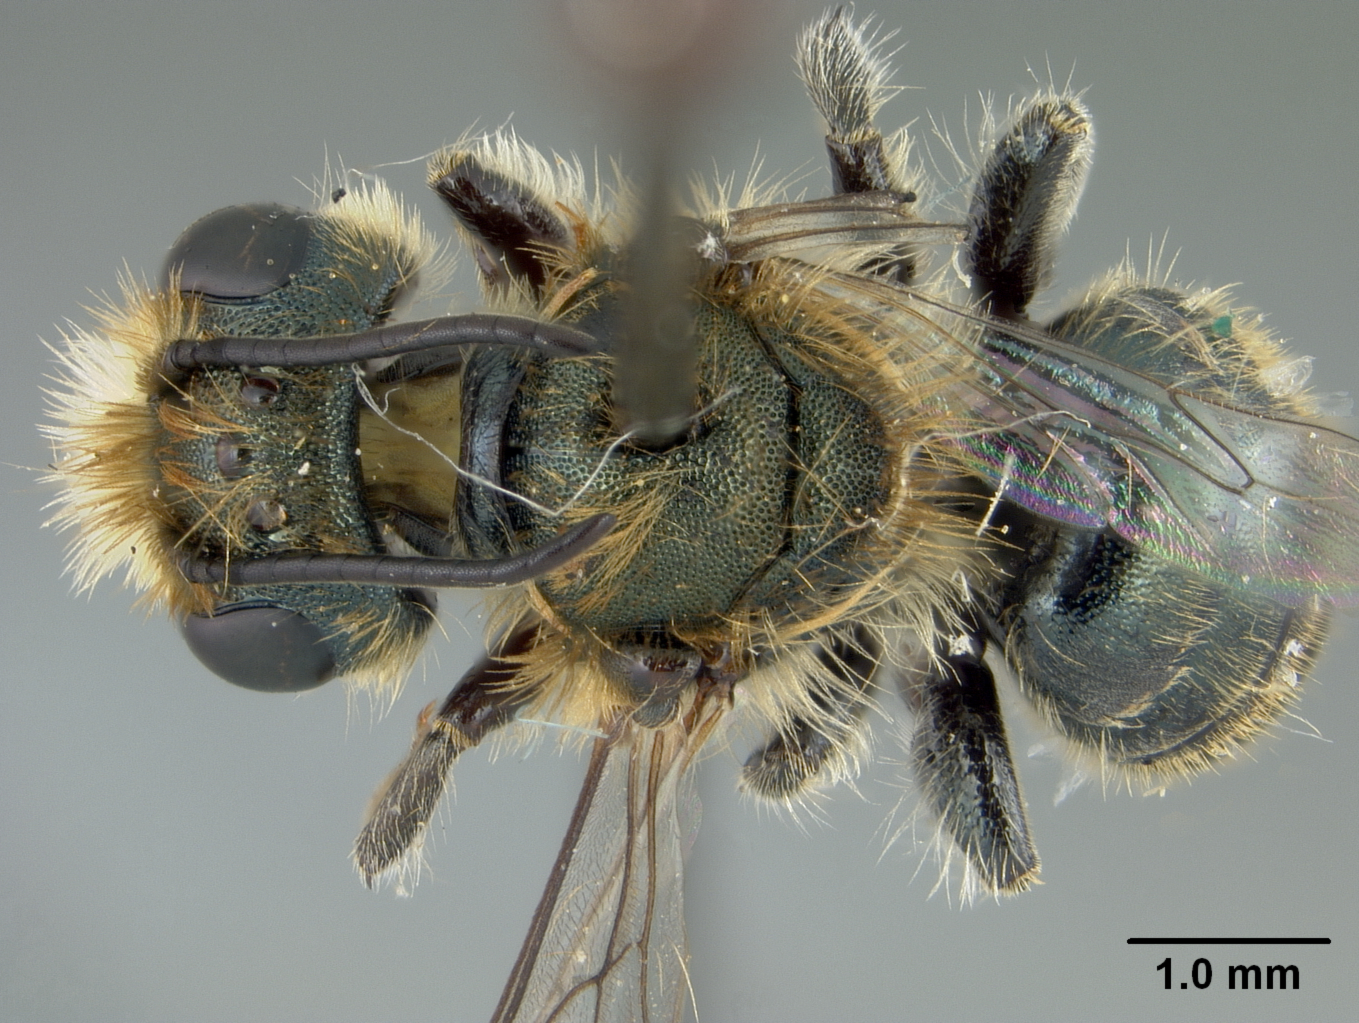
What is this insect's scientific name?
Osmia aurantiaca
